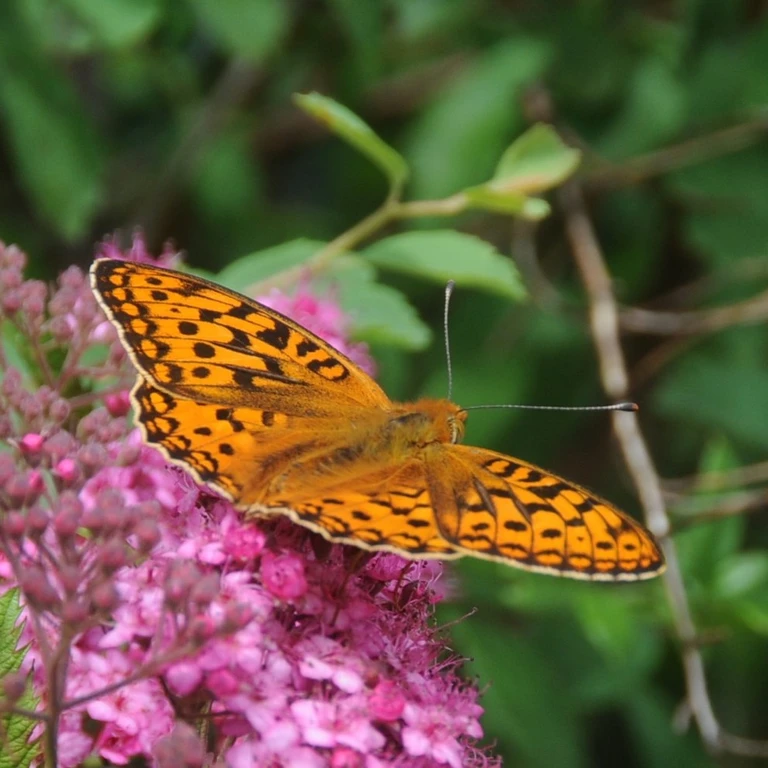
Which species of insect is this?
Fabriciana adippe
